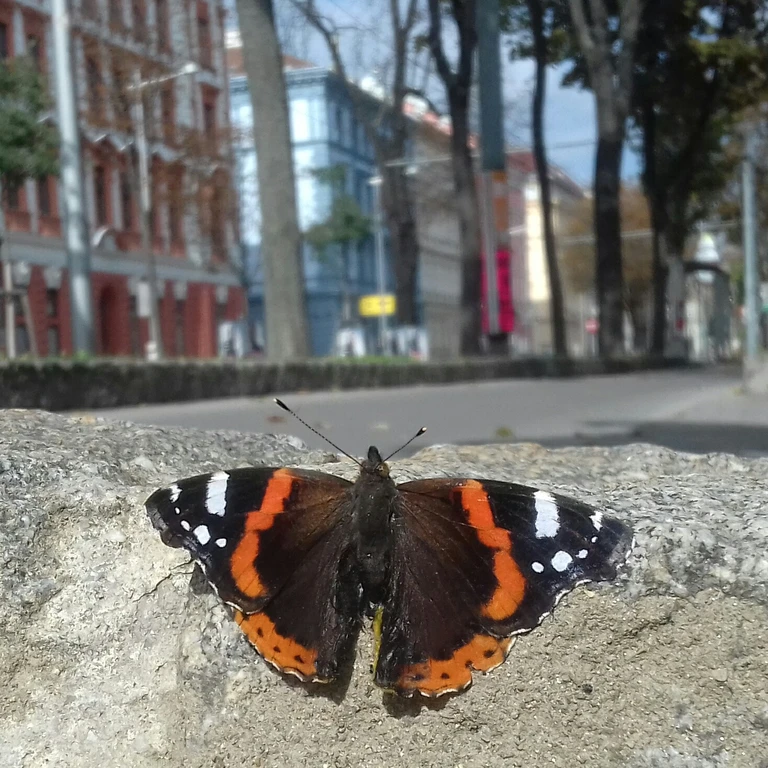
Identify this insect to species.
Vanessa atalanta
